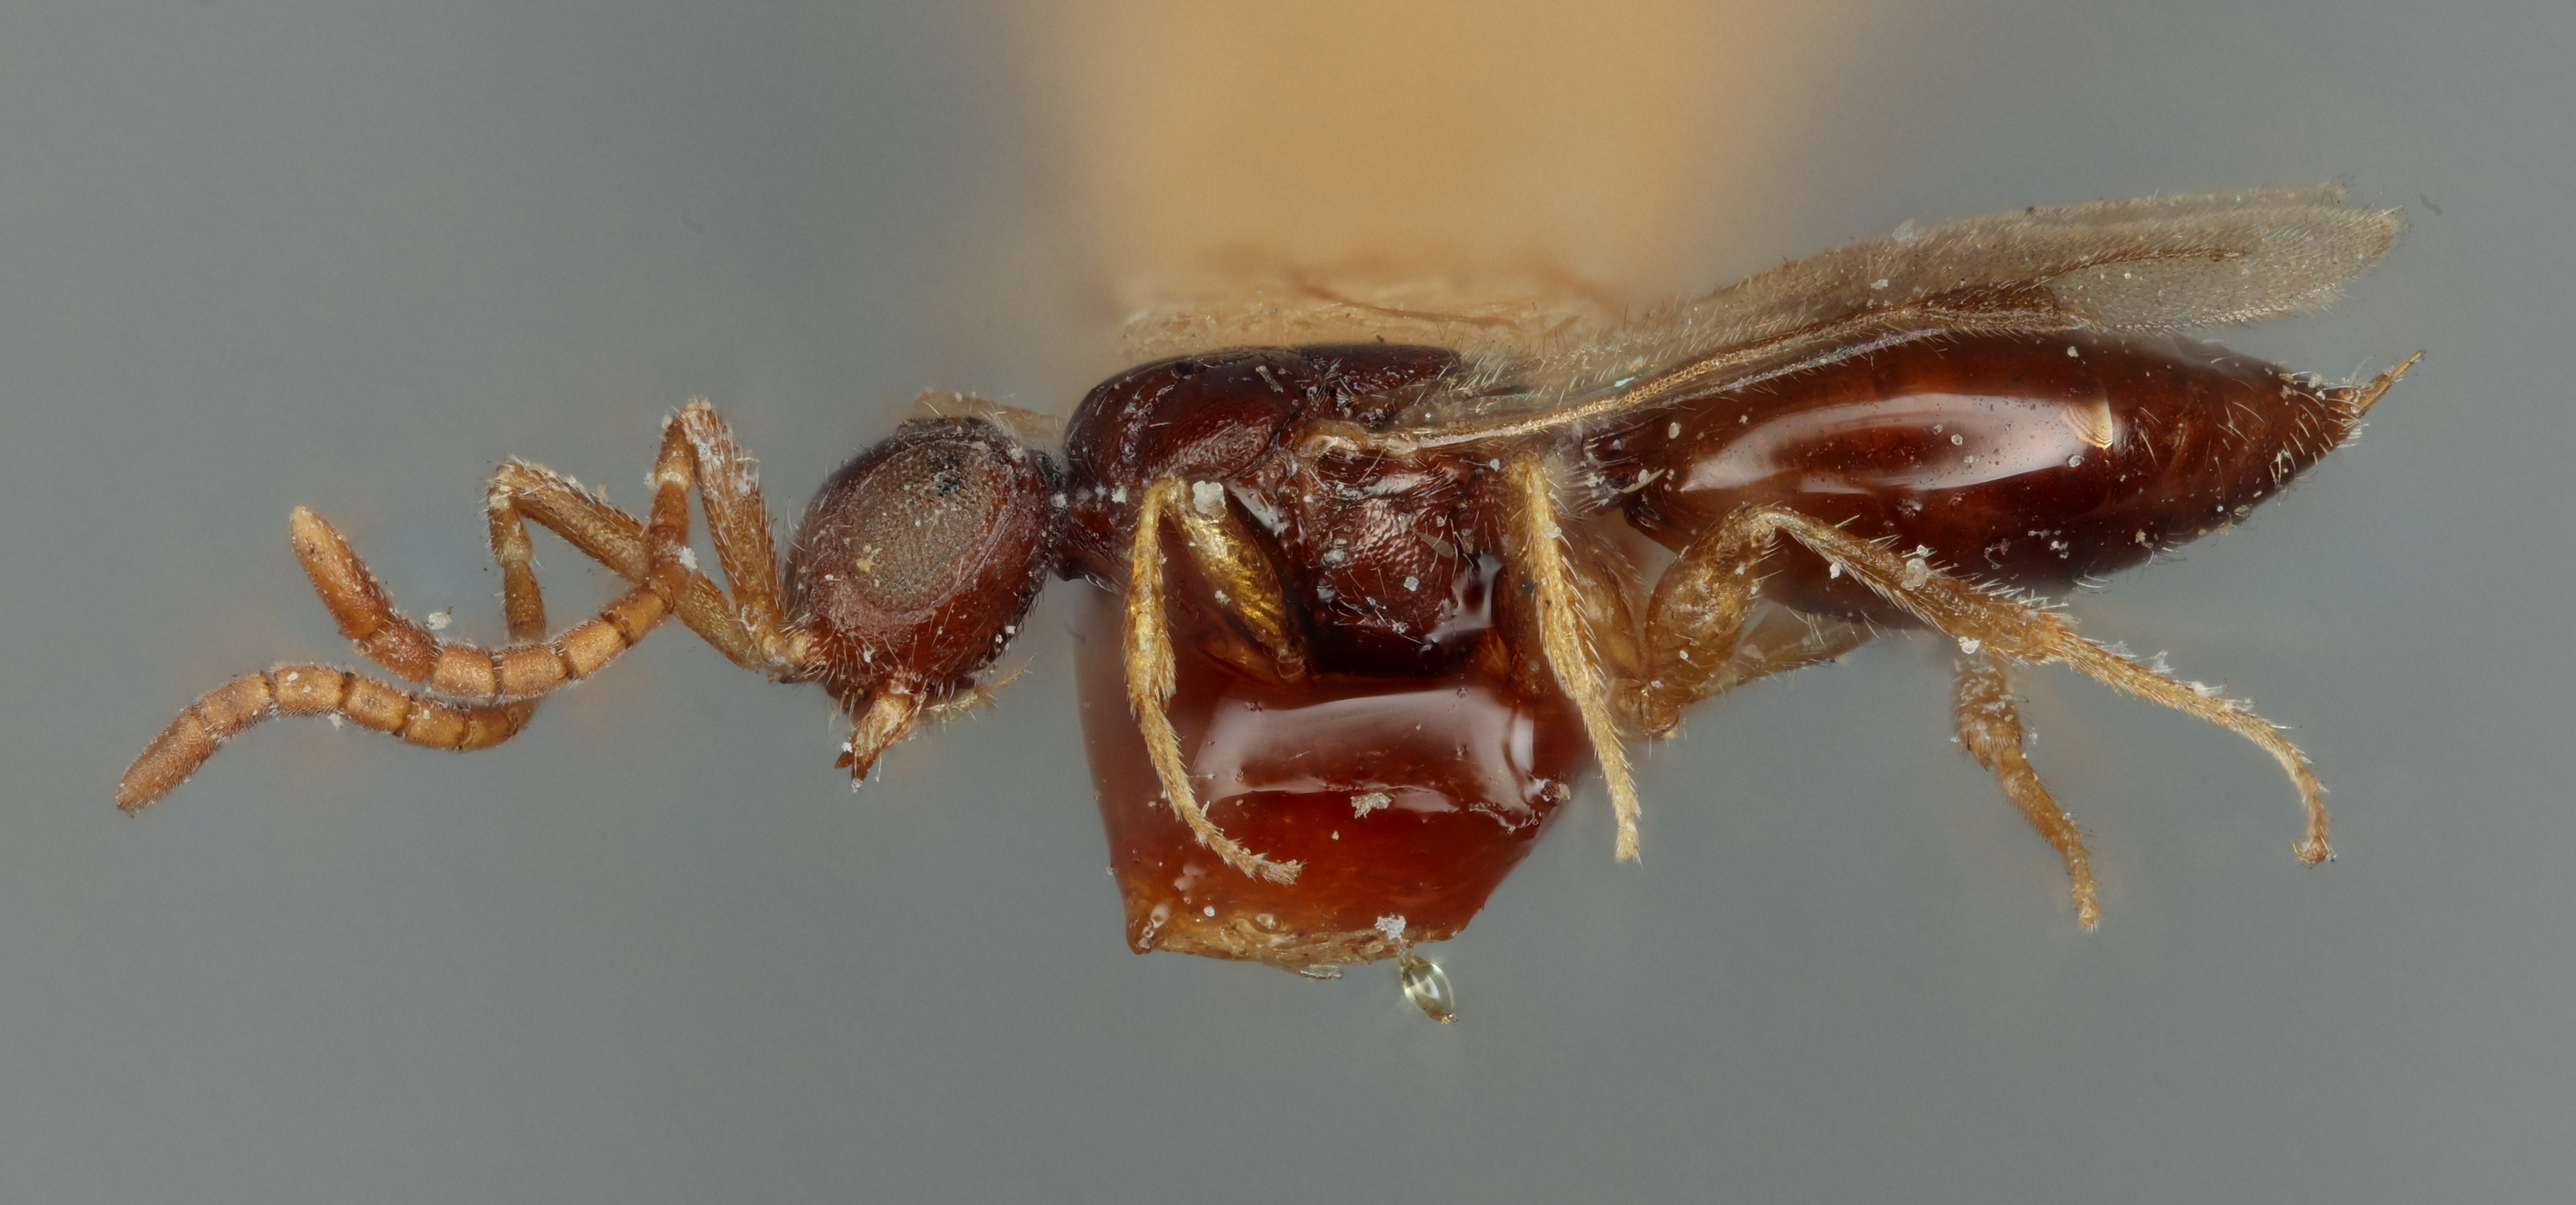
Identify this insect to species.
Megaspilus ambiguus
